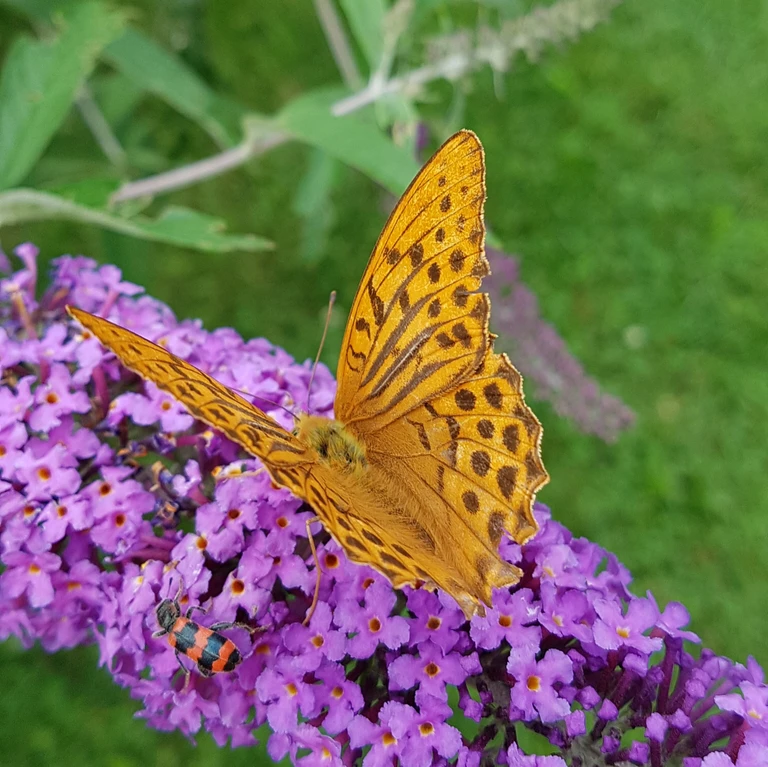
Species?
Argynnis paphia
